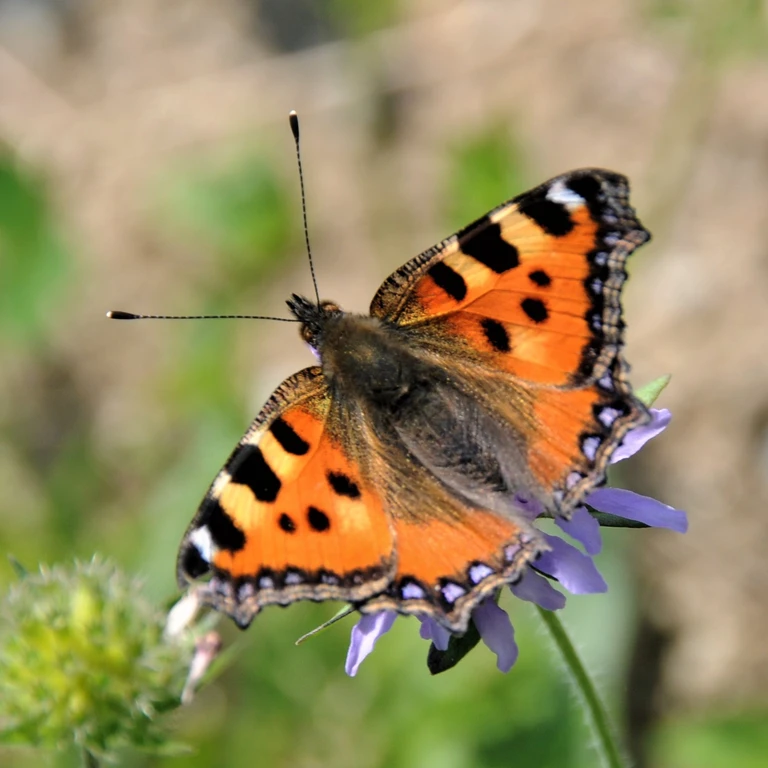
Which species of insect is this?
Aglais urticae
